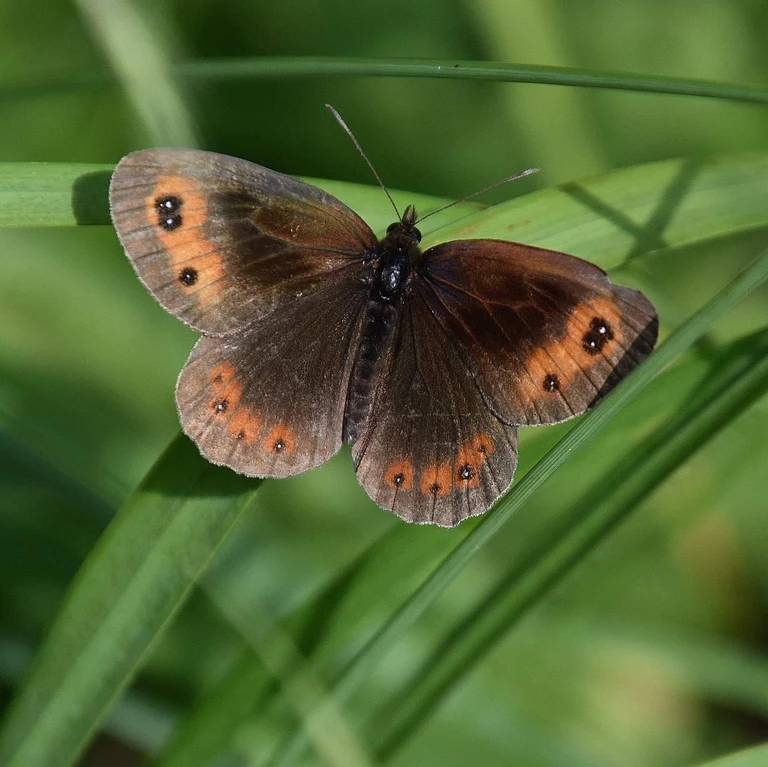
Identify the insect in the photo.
Erebia aethiops
